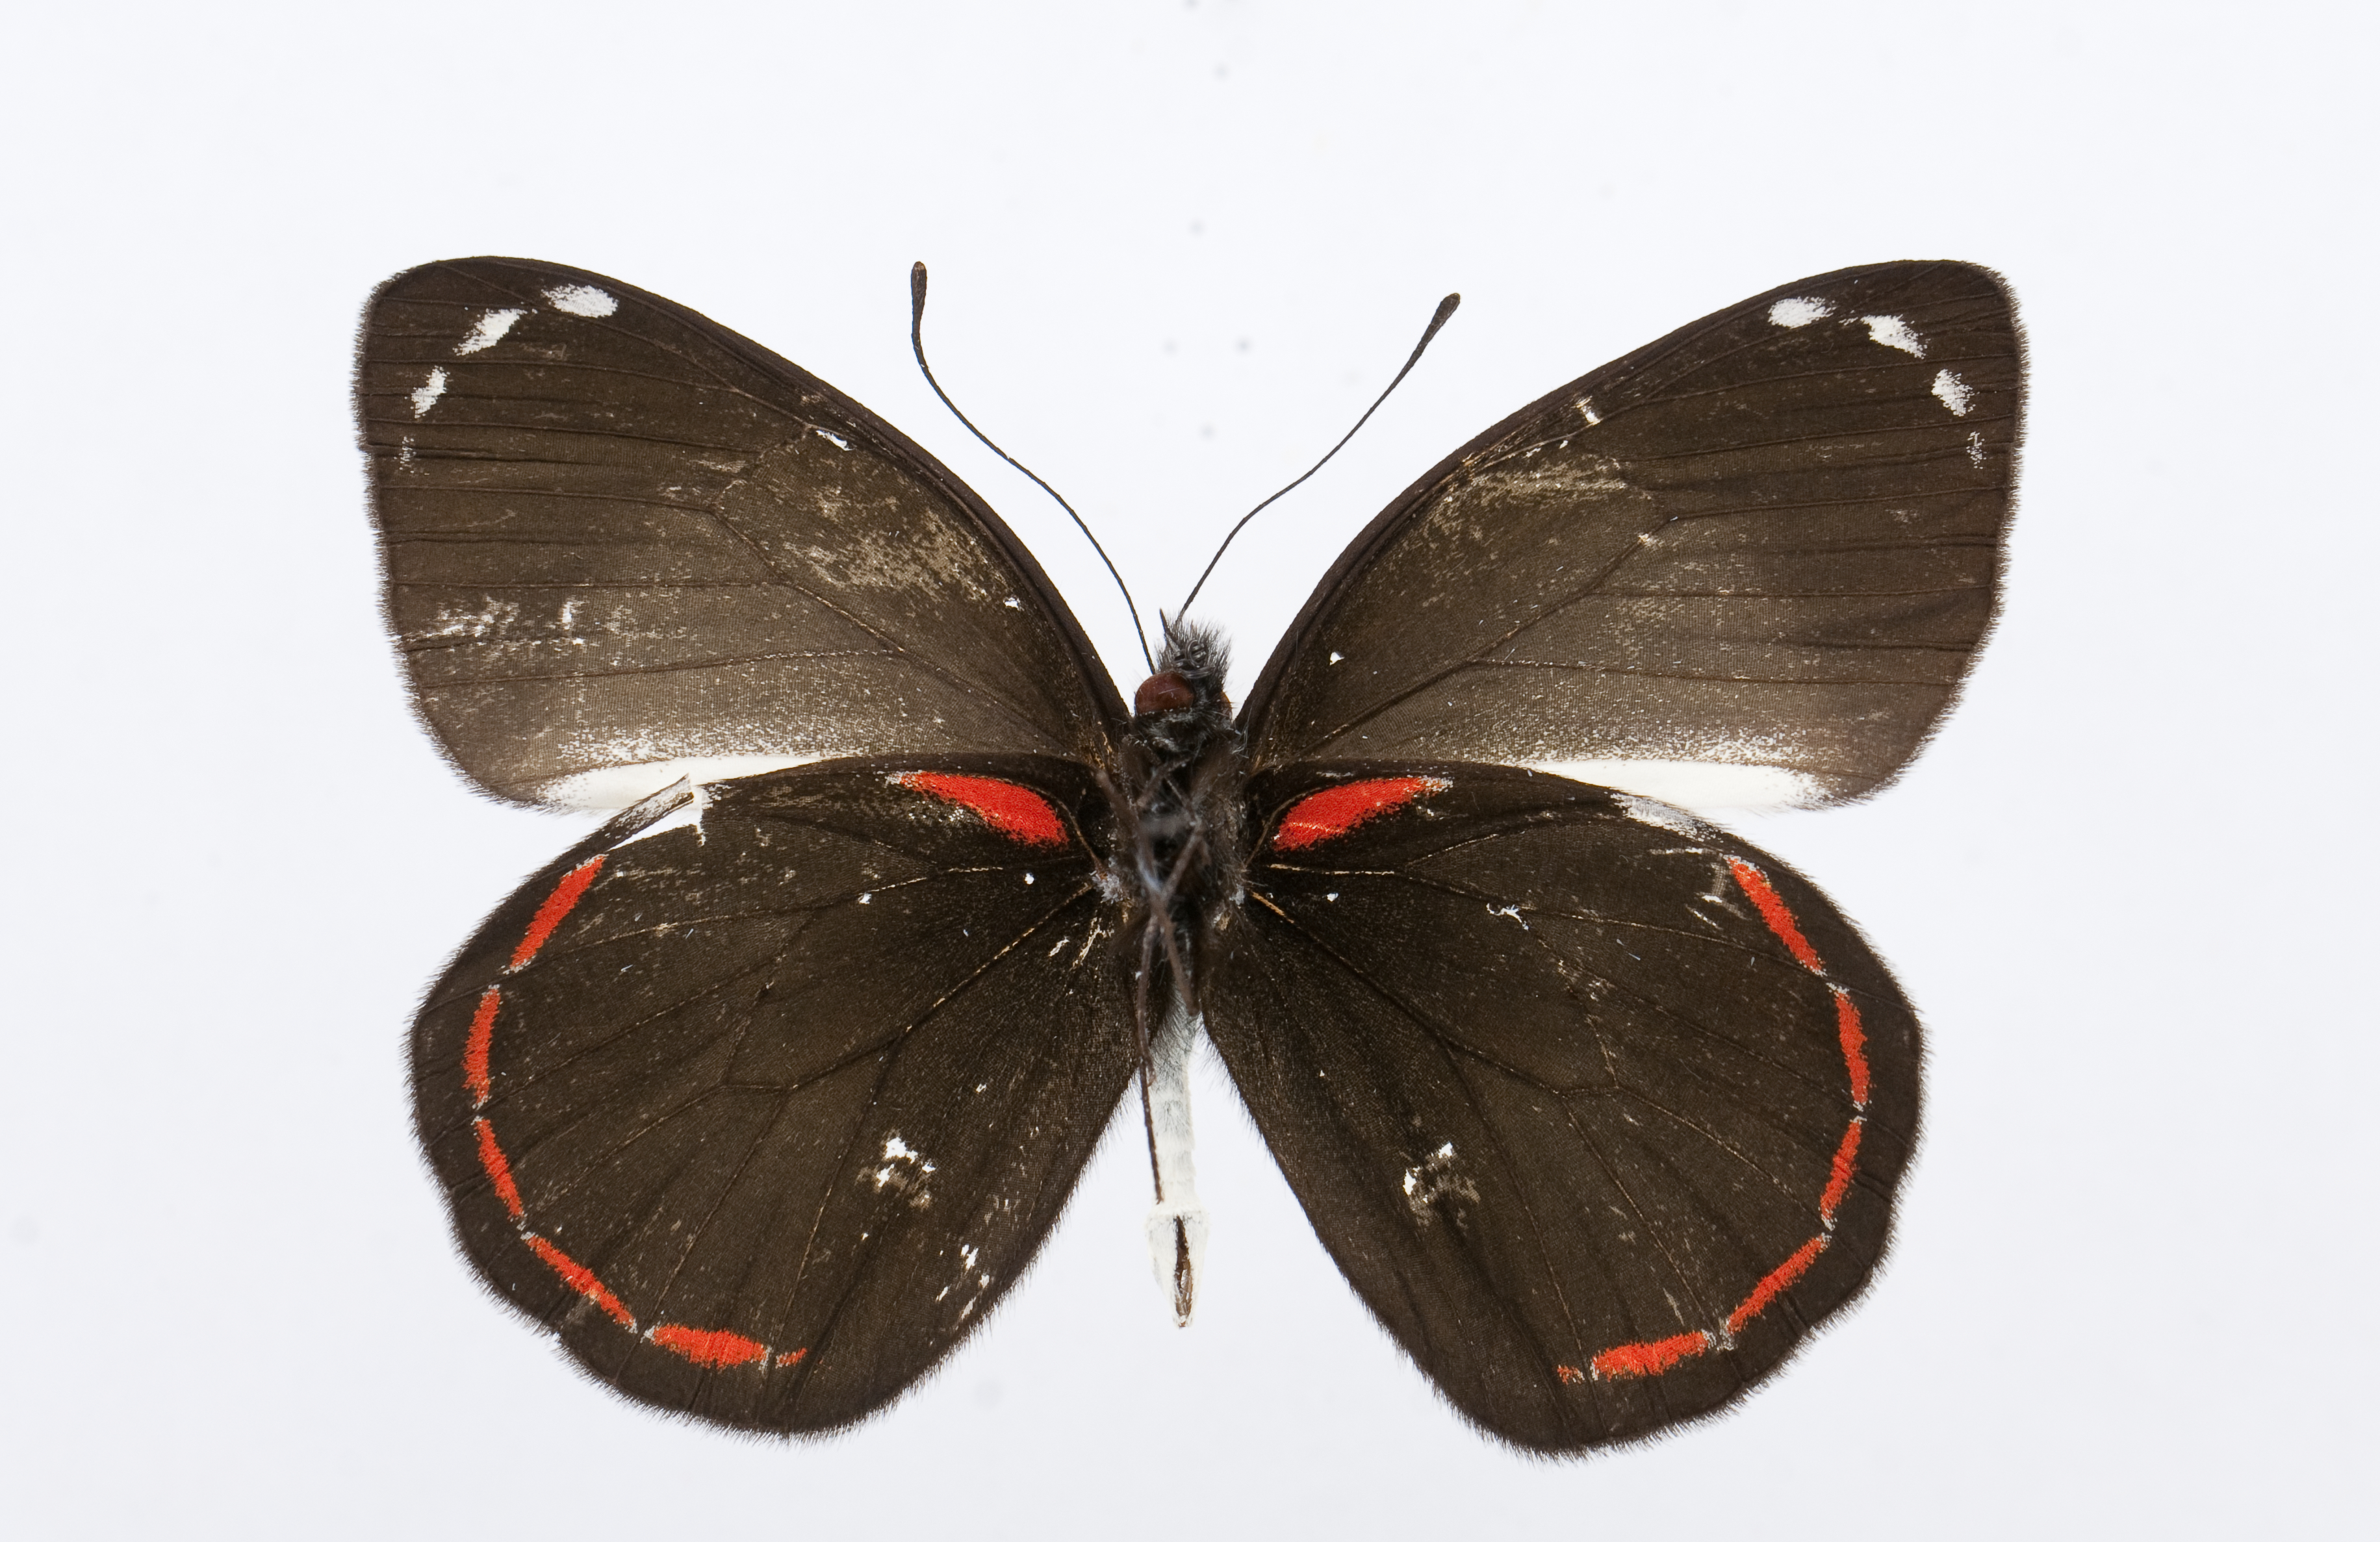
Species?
Delias caroli
